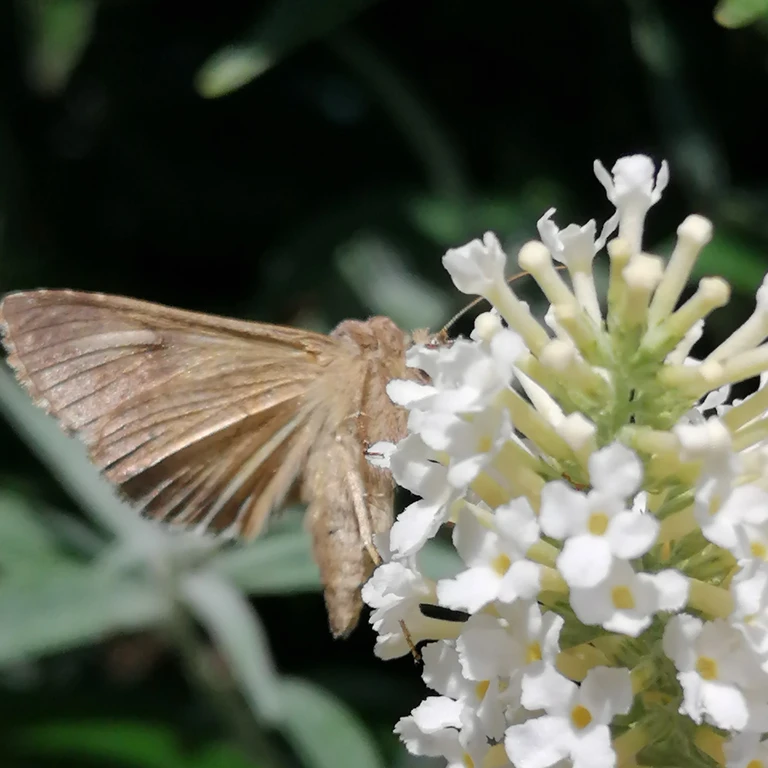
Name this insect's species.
Autographa gamma
